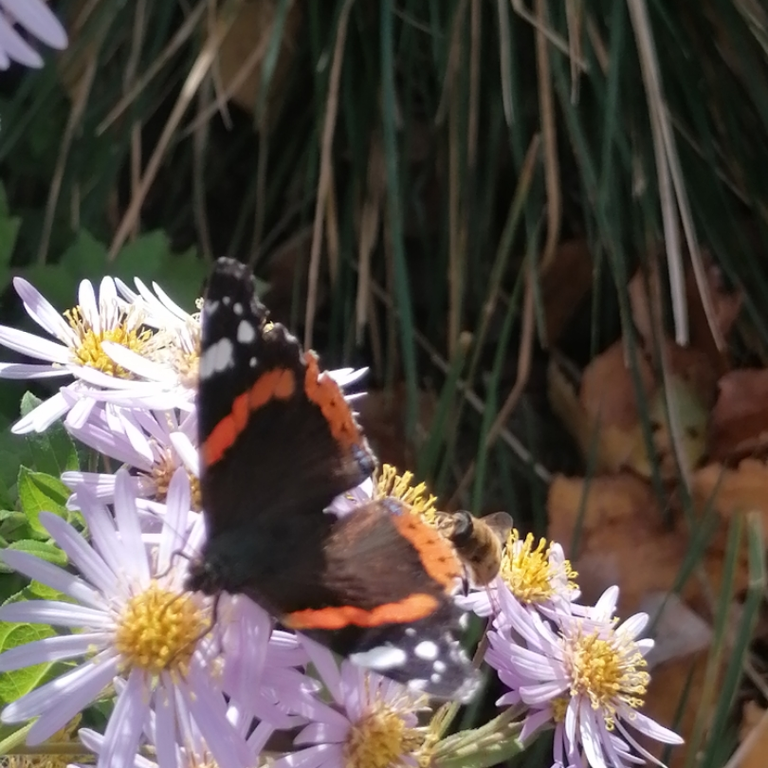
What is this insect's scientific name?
Vanessa atalanta
